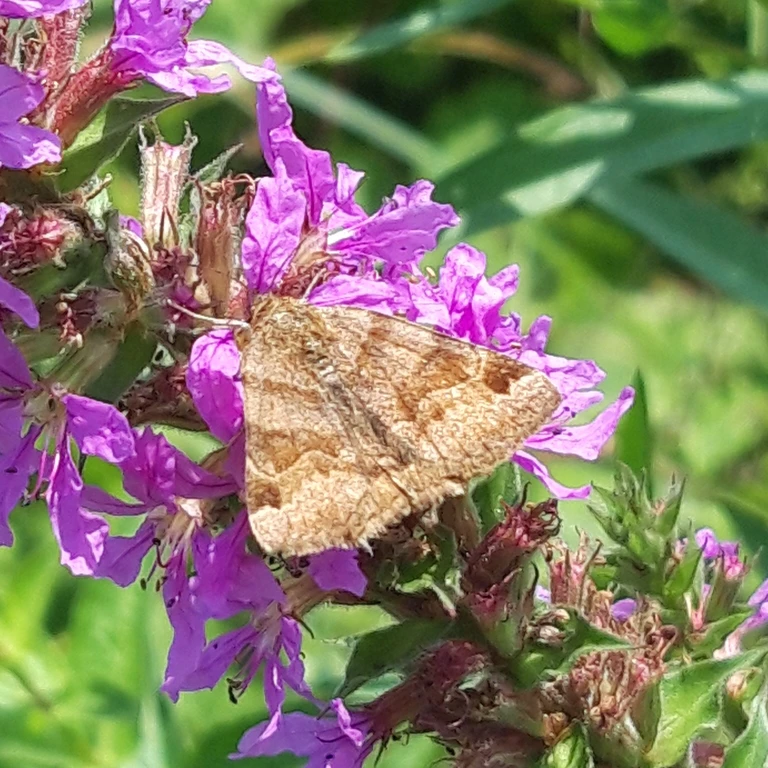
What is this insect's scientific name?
Euclidia glyphica
